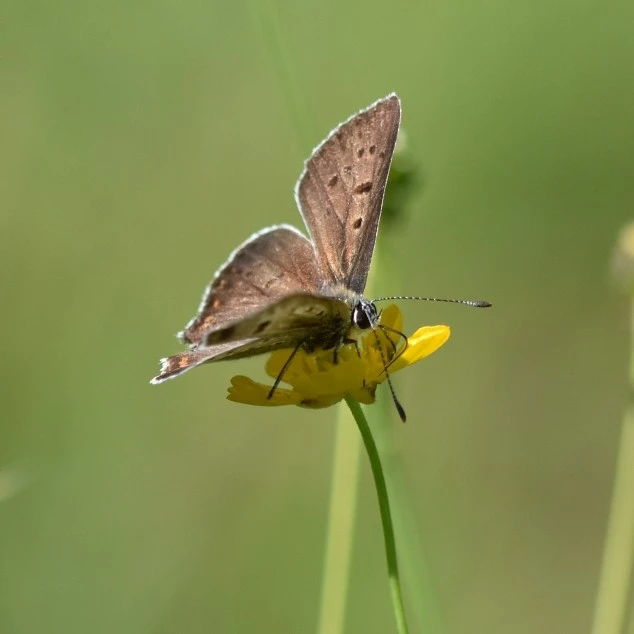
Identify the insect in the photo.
Lycaena tityrus (also Loweia tityrus)
